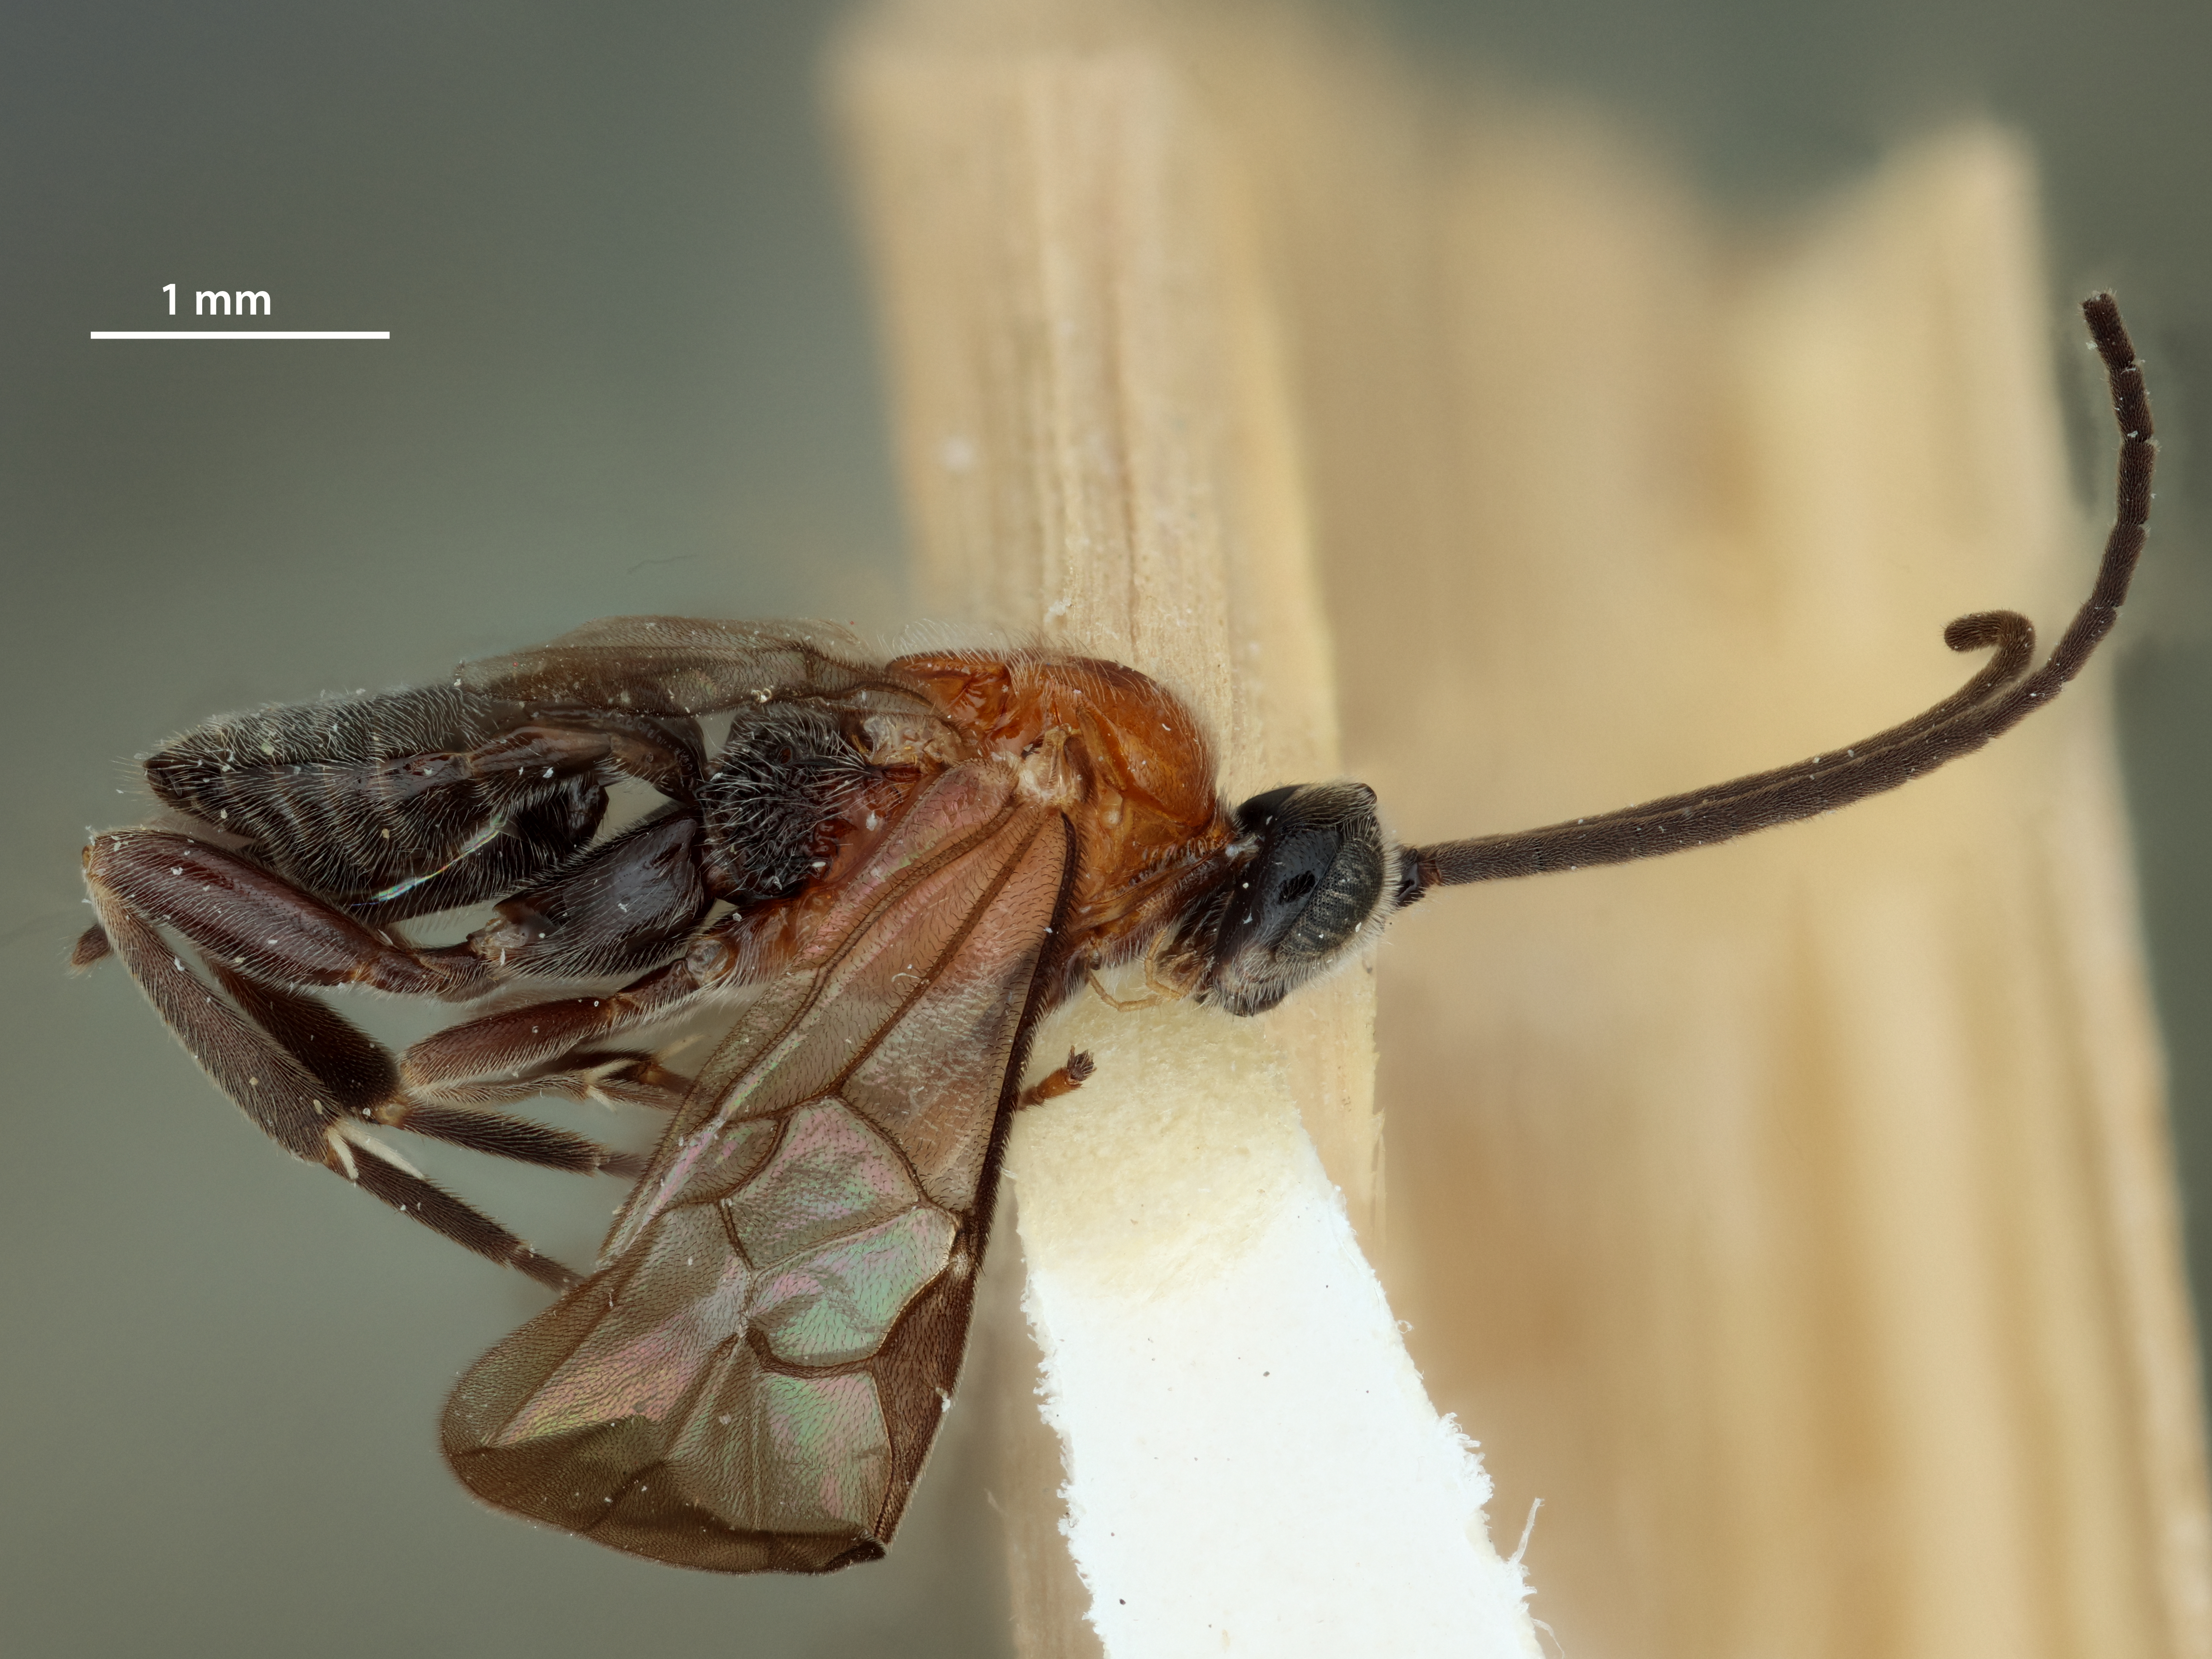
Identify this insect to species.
Alphomelon crocostethus
